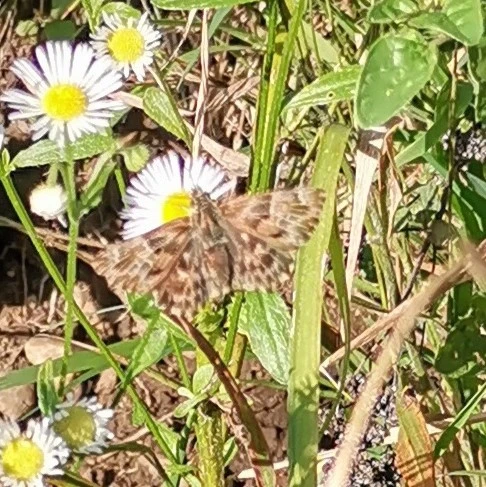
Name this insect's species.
Carcharodus alceae
